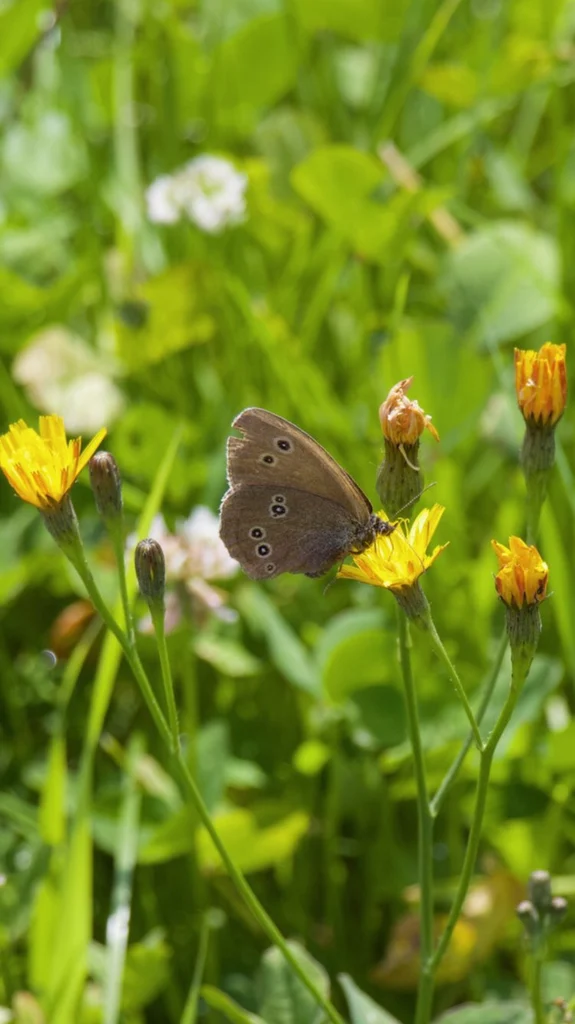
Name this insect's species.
Aphantopus hyperantus
